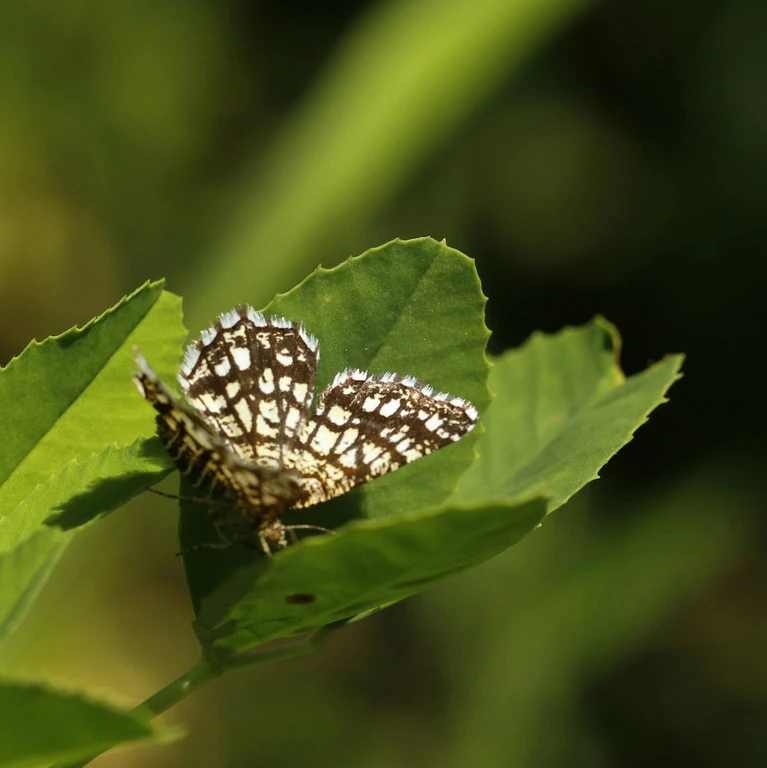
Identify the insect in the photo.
Chiasmia clathrata
